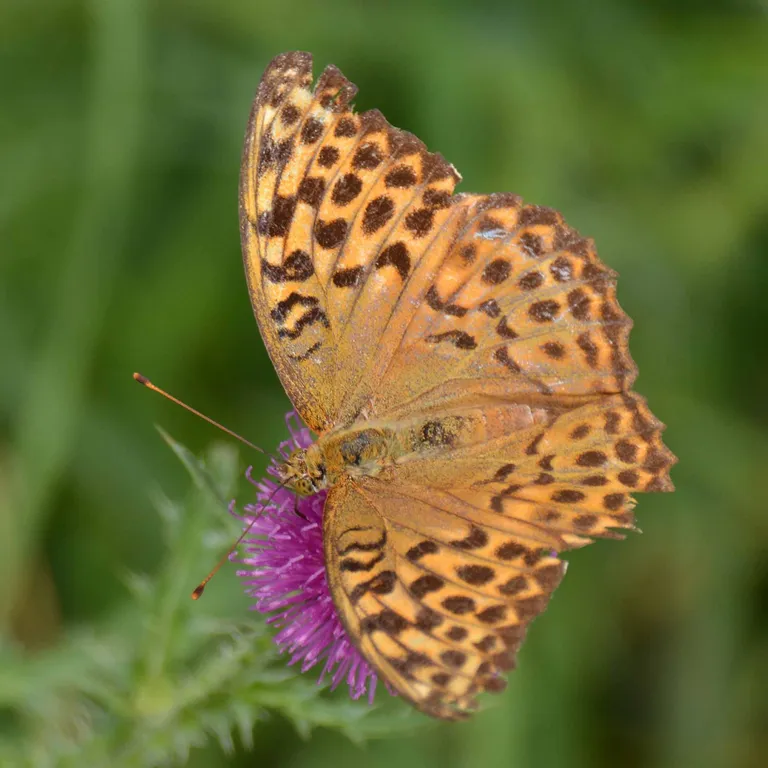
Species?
Argynnis paphia
